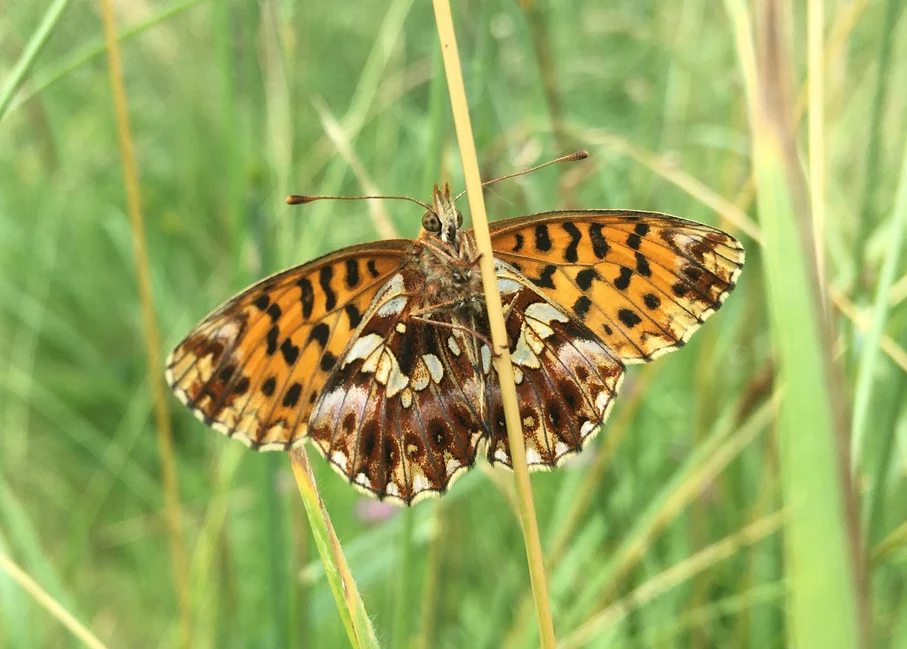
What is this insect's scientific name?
Boloria dia
